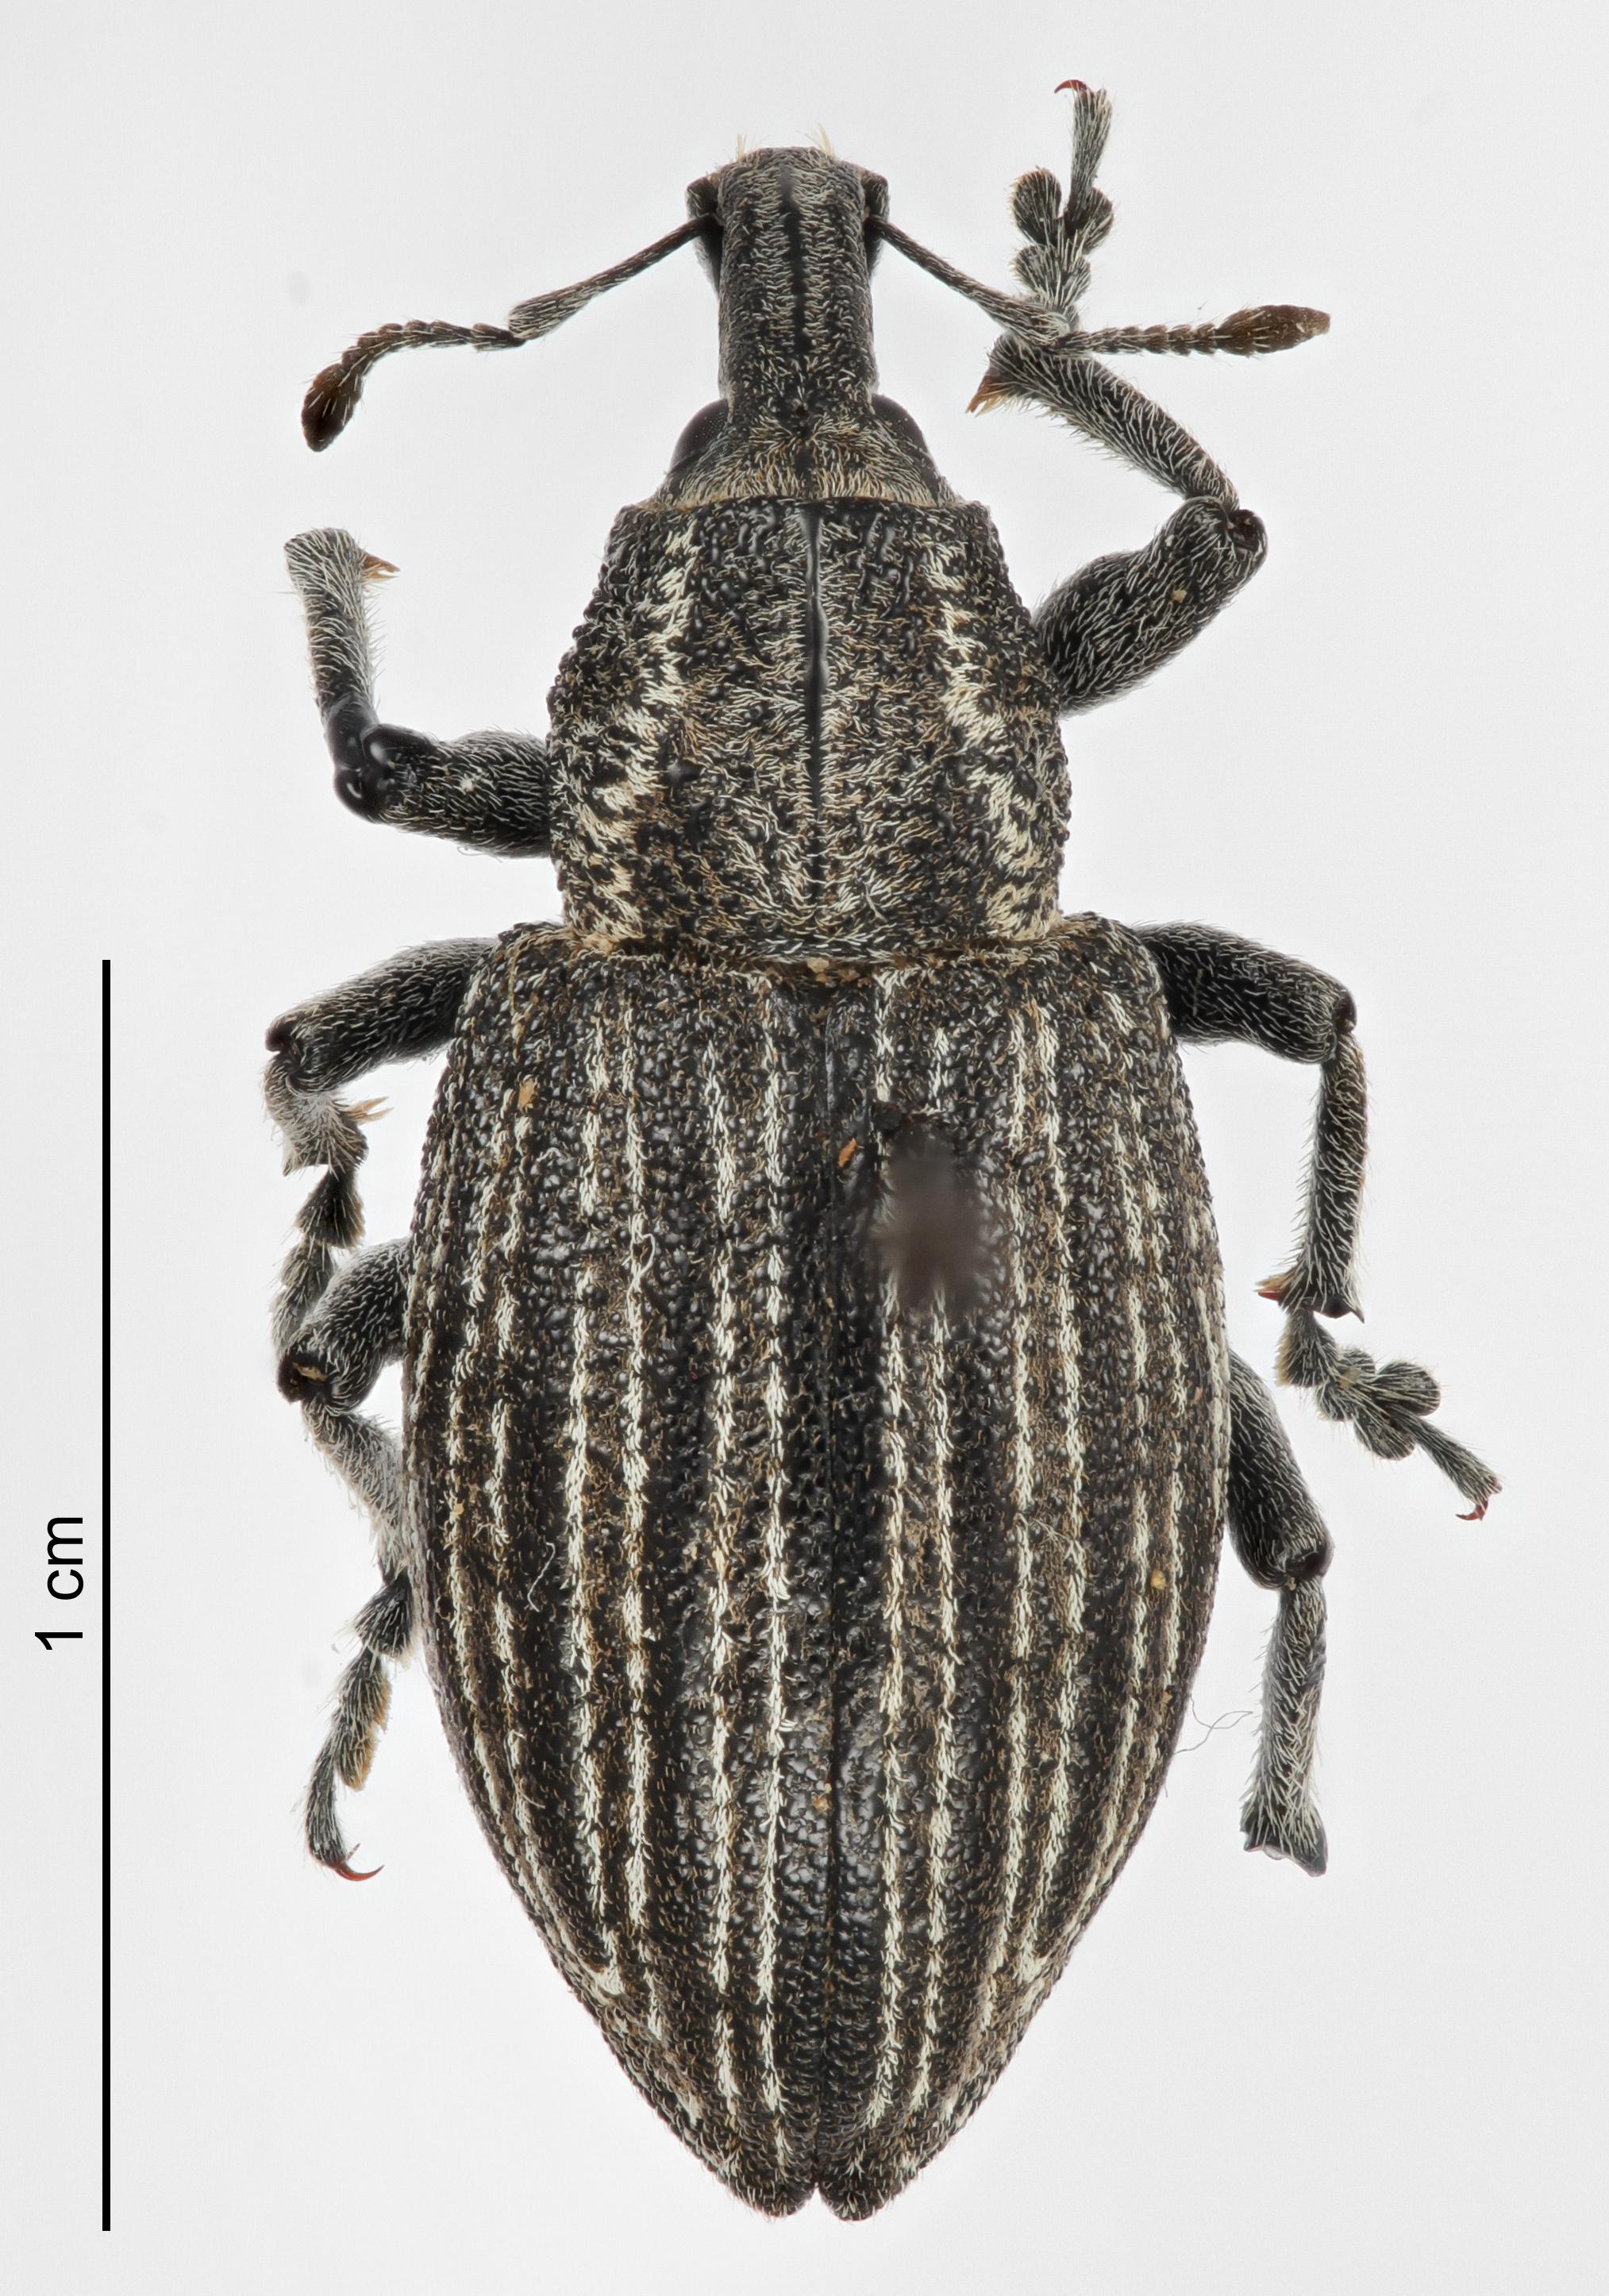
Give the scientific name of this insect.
Lepyrus gemellus
